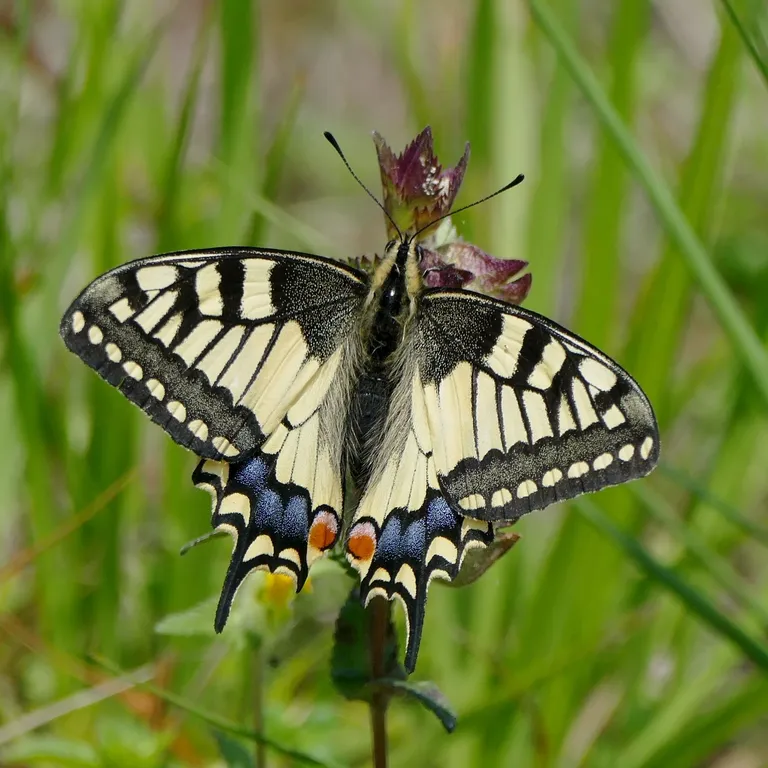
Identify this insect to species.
Papilio machaon
